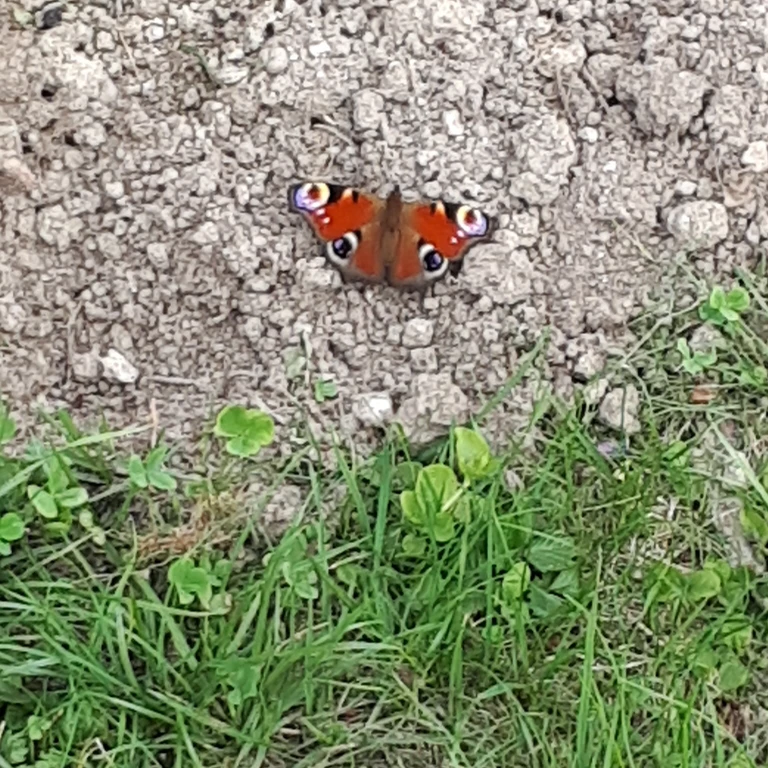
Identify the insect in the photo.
Aglais io
